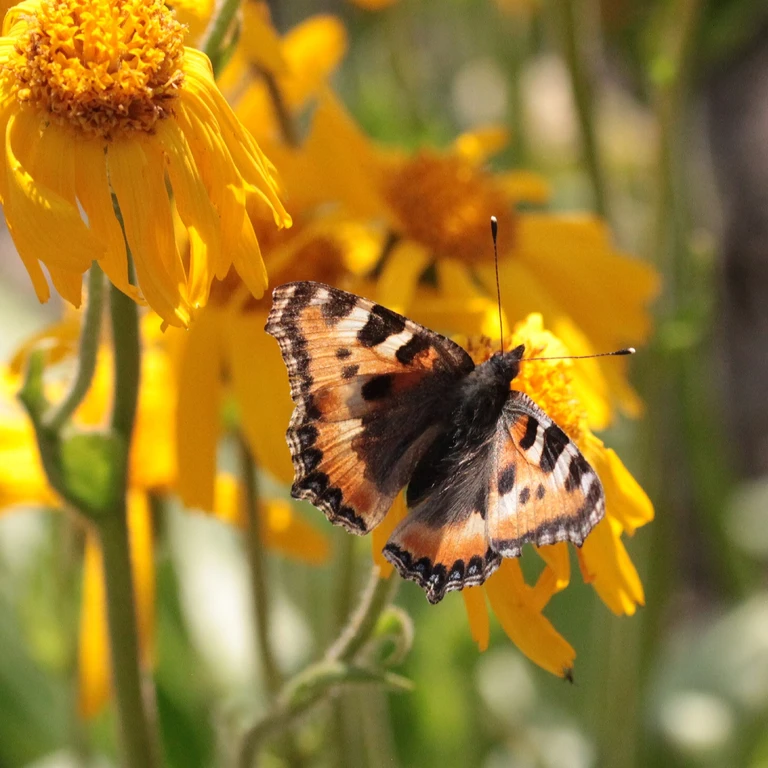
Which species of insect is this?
Aglais urticae
